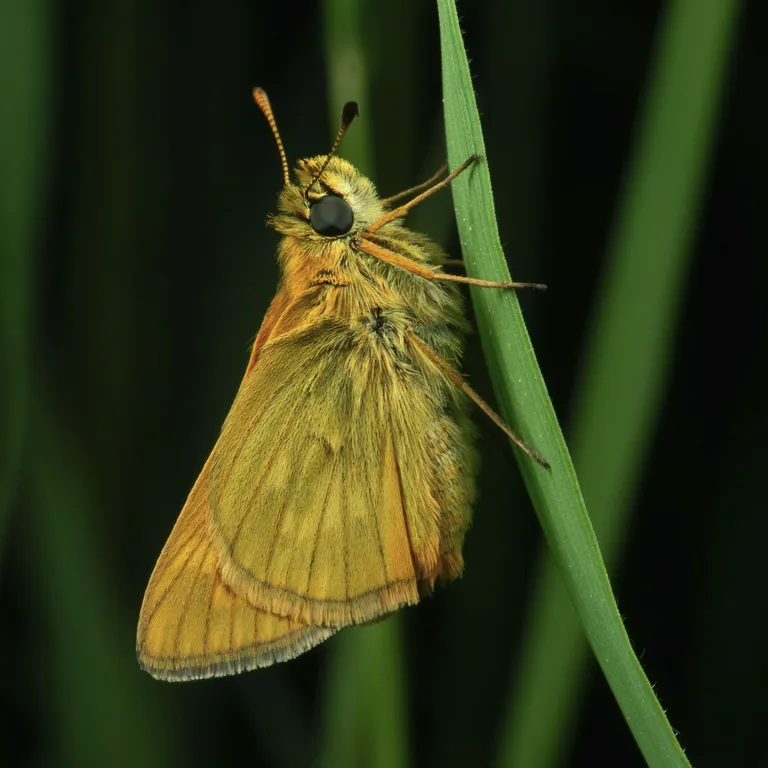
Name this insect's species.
Ochlodes sylvanus (also Ochlodes venata)
